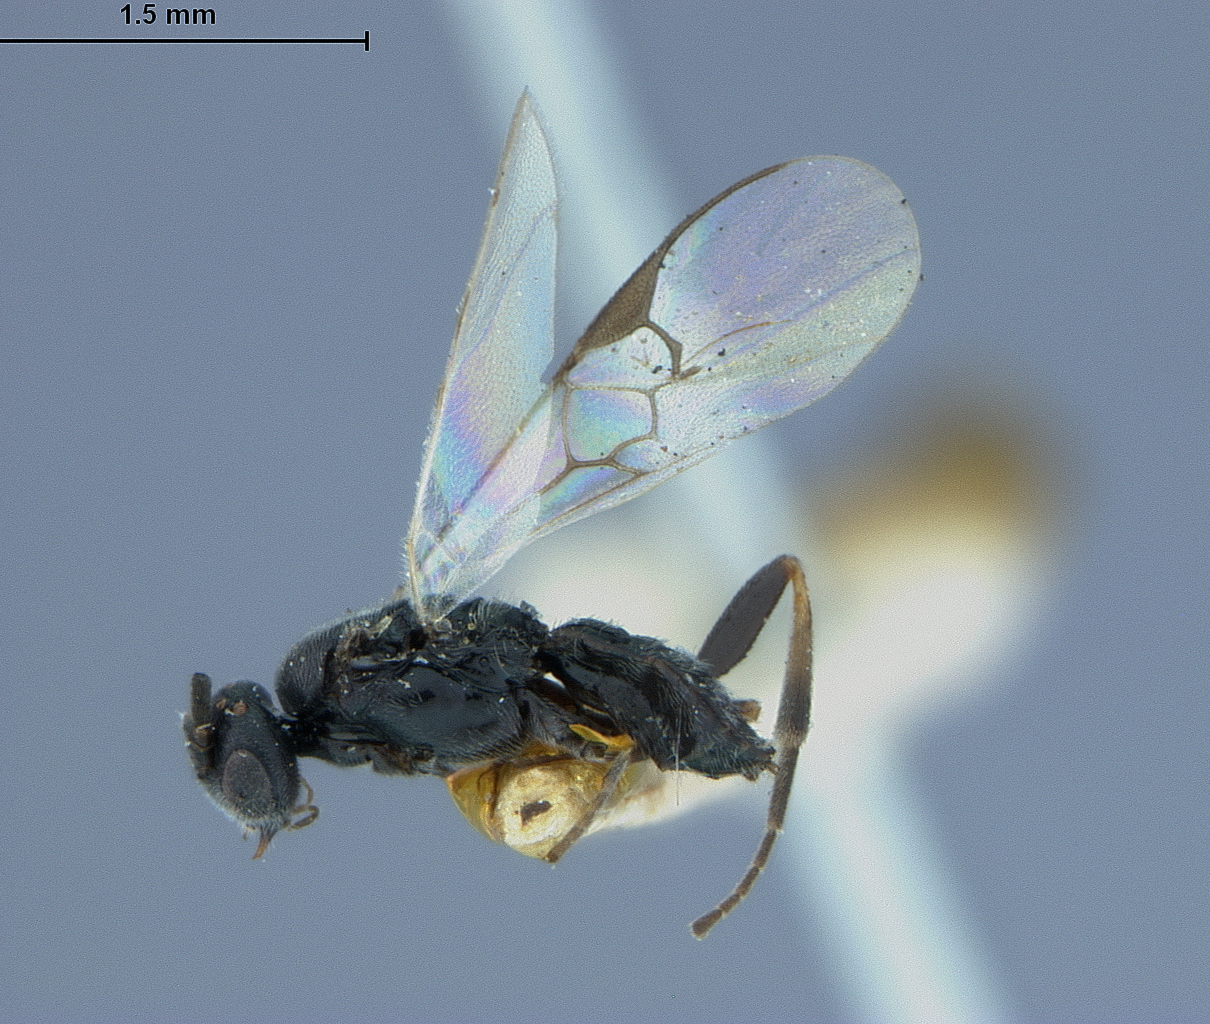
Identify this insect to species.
Apanteles monticola
